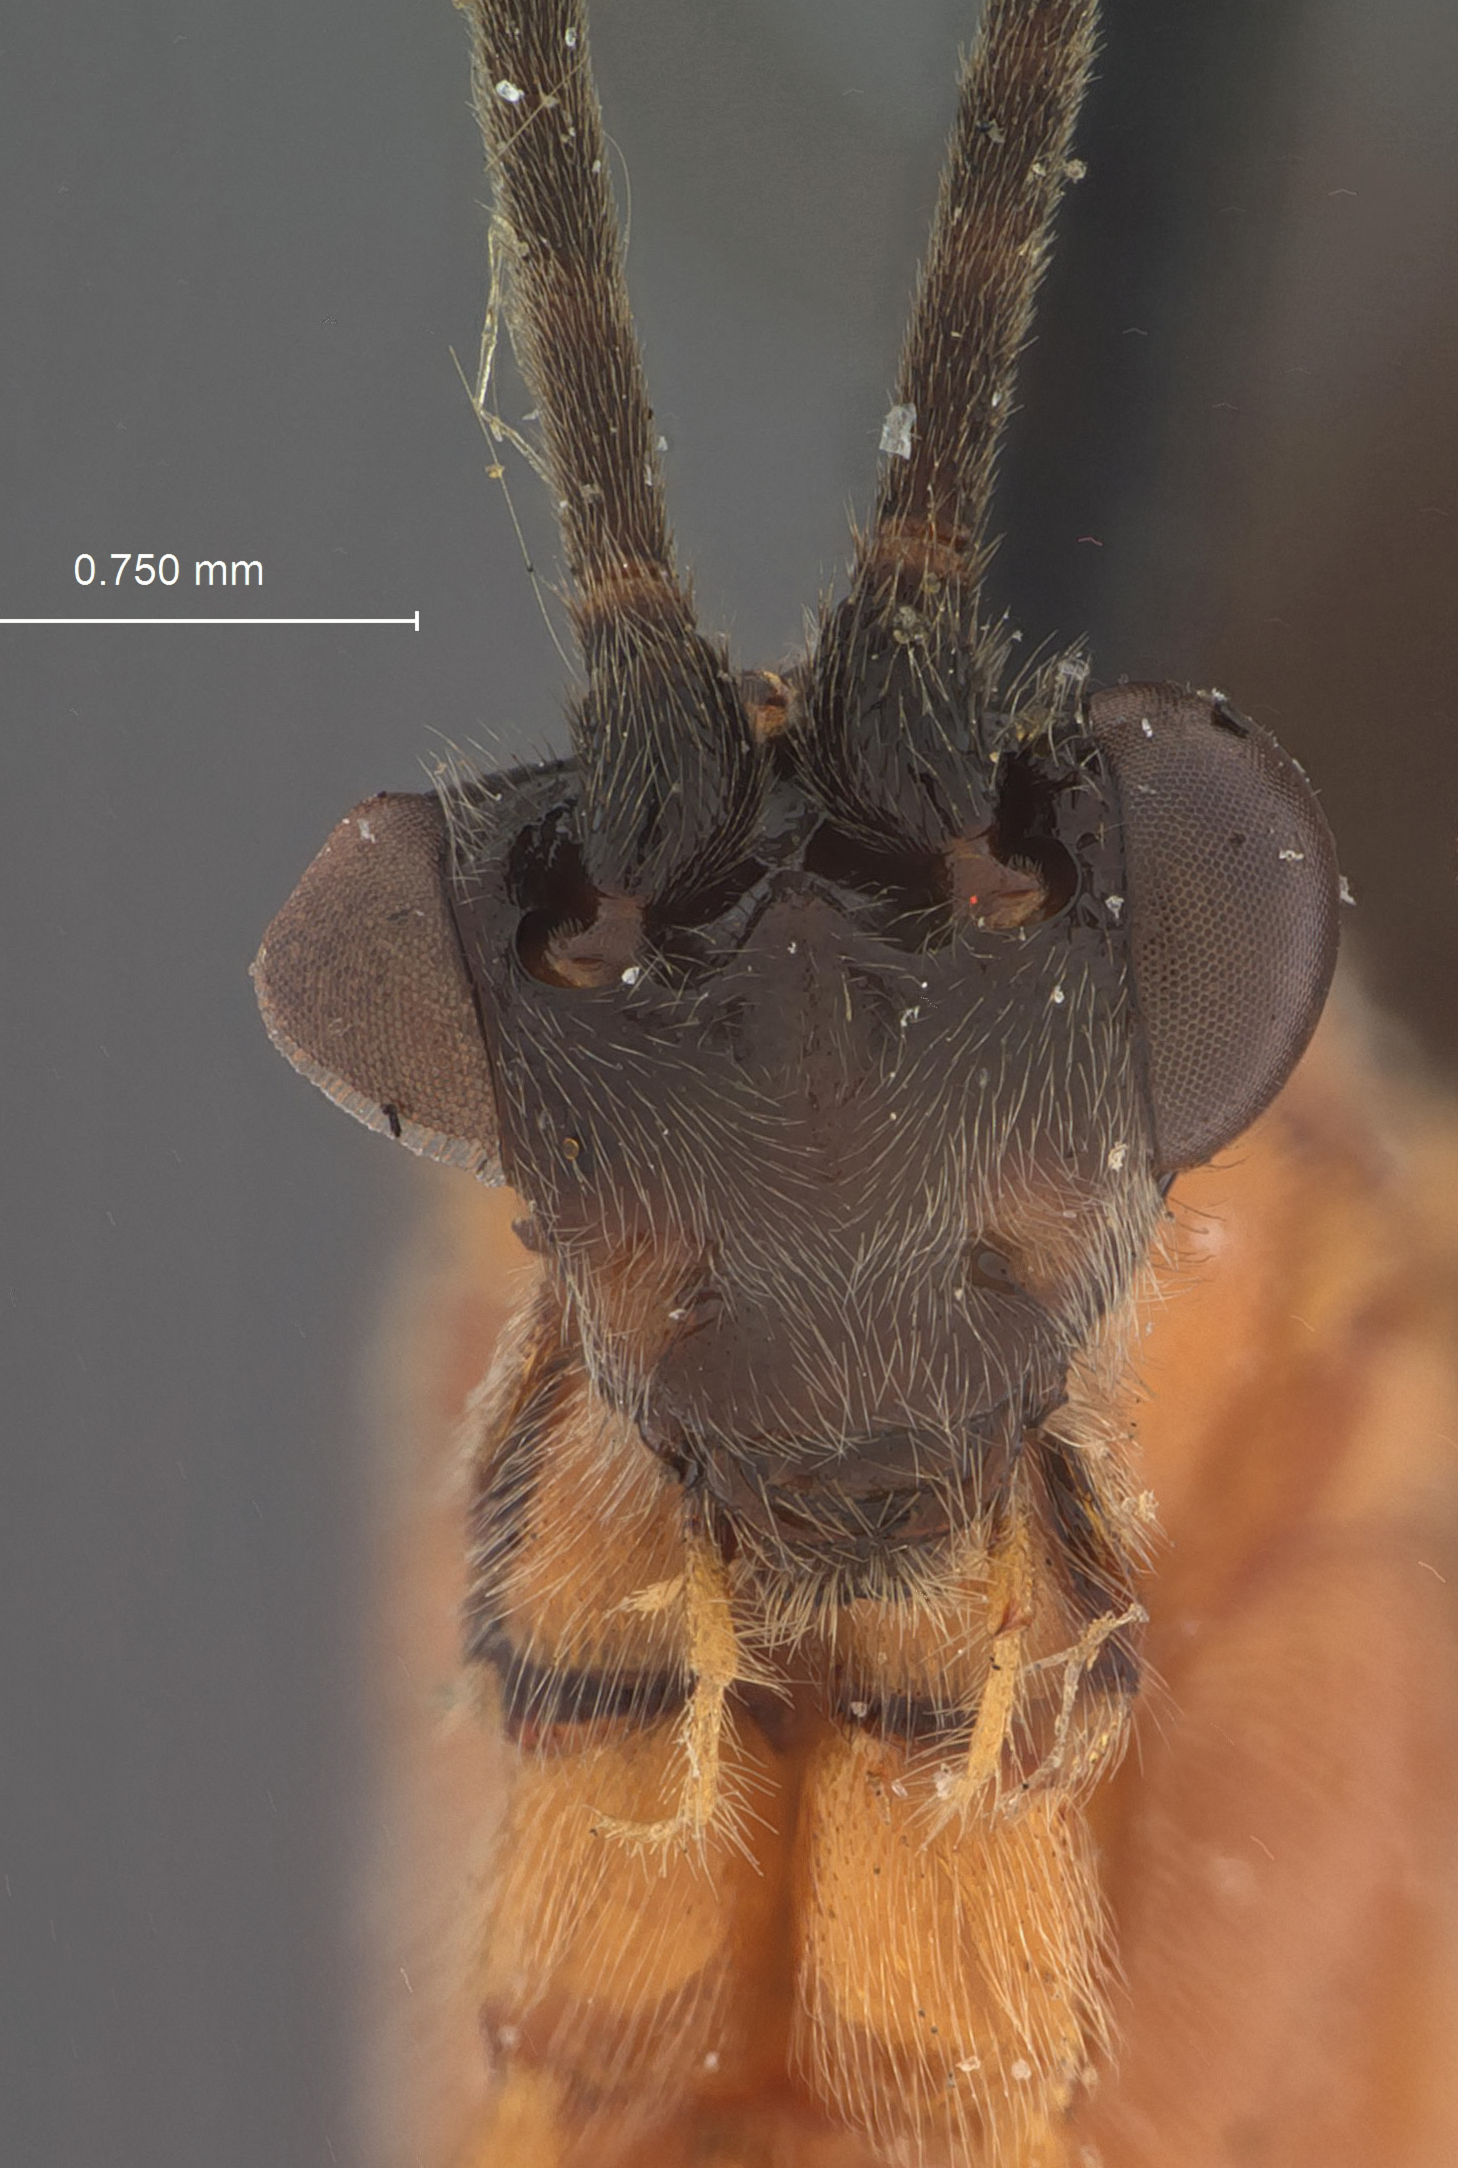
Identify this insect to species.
Bassus marginatifrons
